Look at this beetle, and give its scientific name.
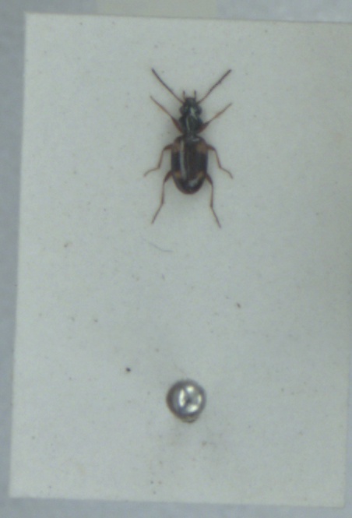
Bembidion quadrimaculatum
